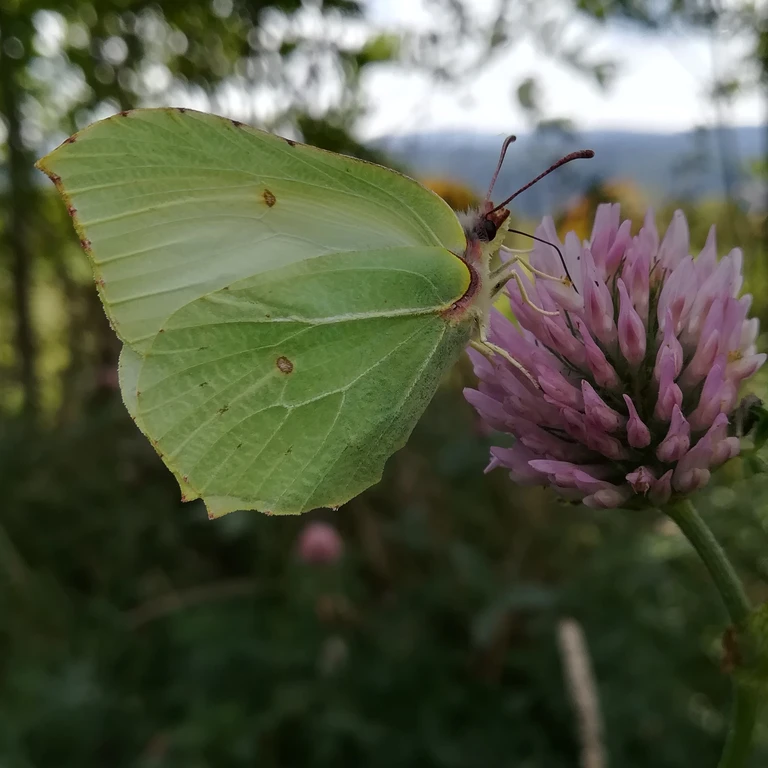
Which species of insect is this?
Gonepteryx rhamni
